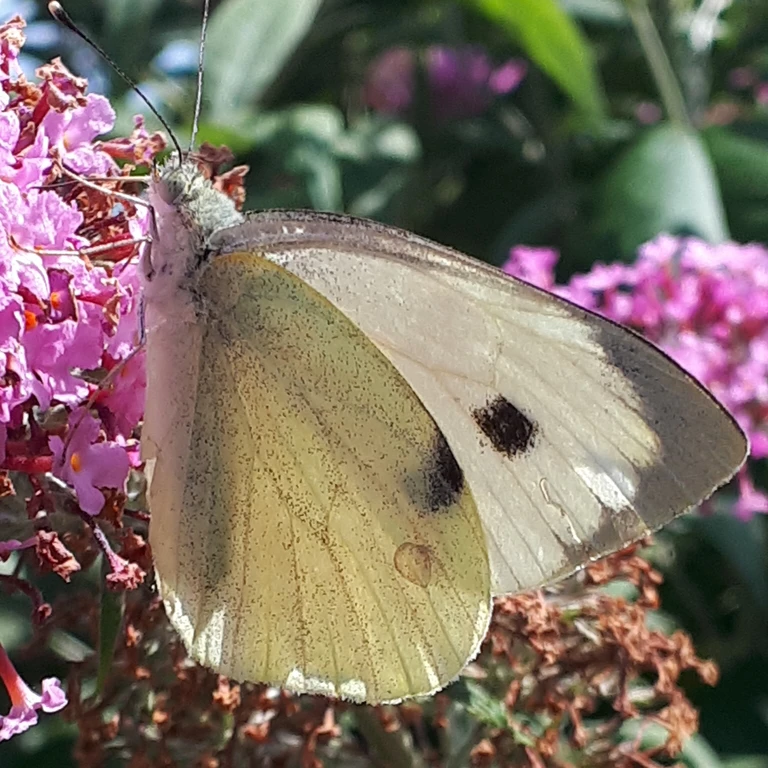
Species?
Pieris brassicae
